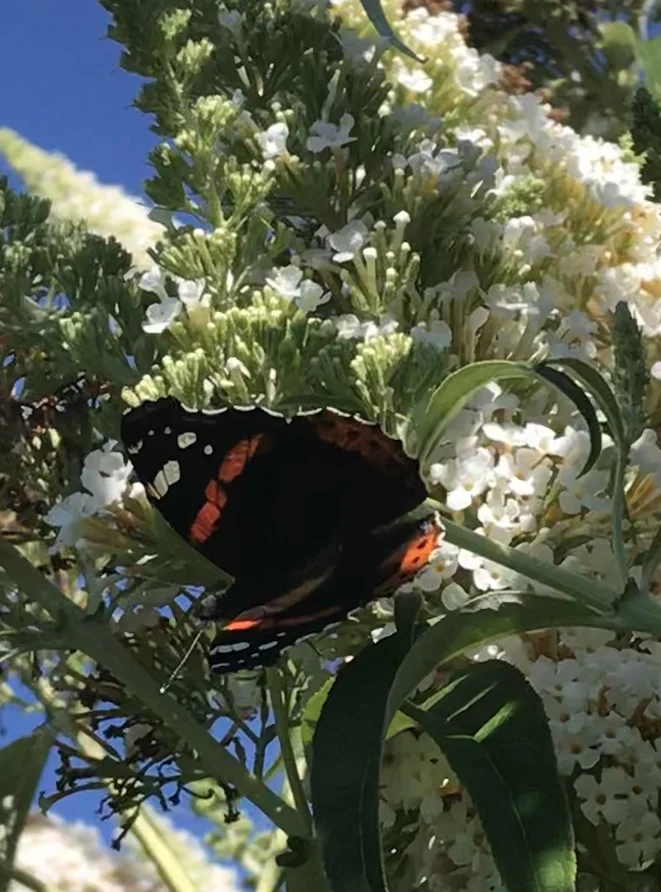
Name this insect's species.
Vanessa atalanta
